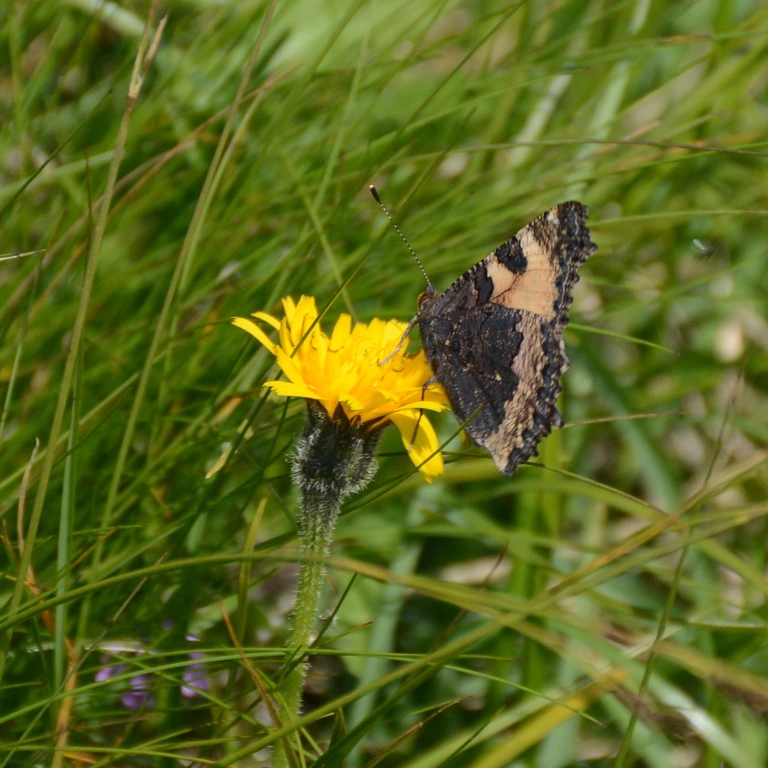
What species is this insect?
Aglais urticae
